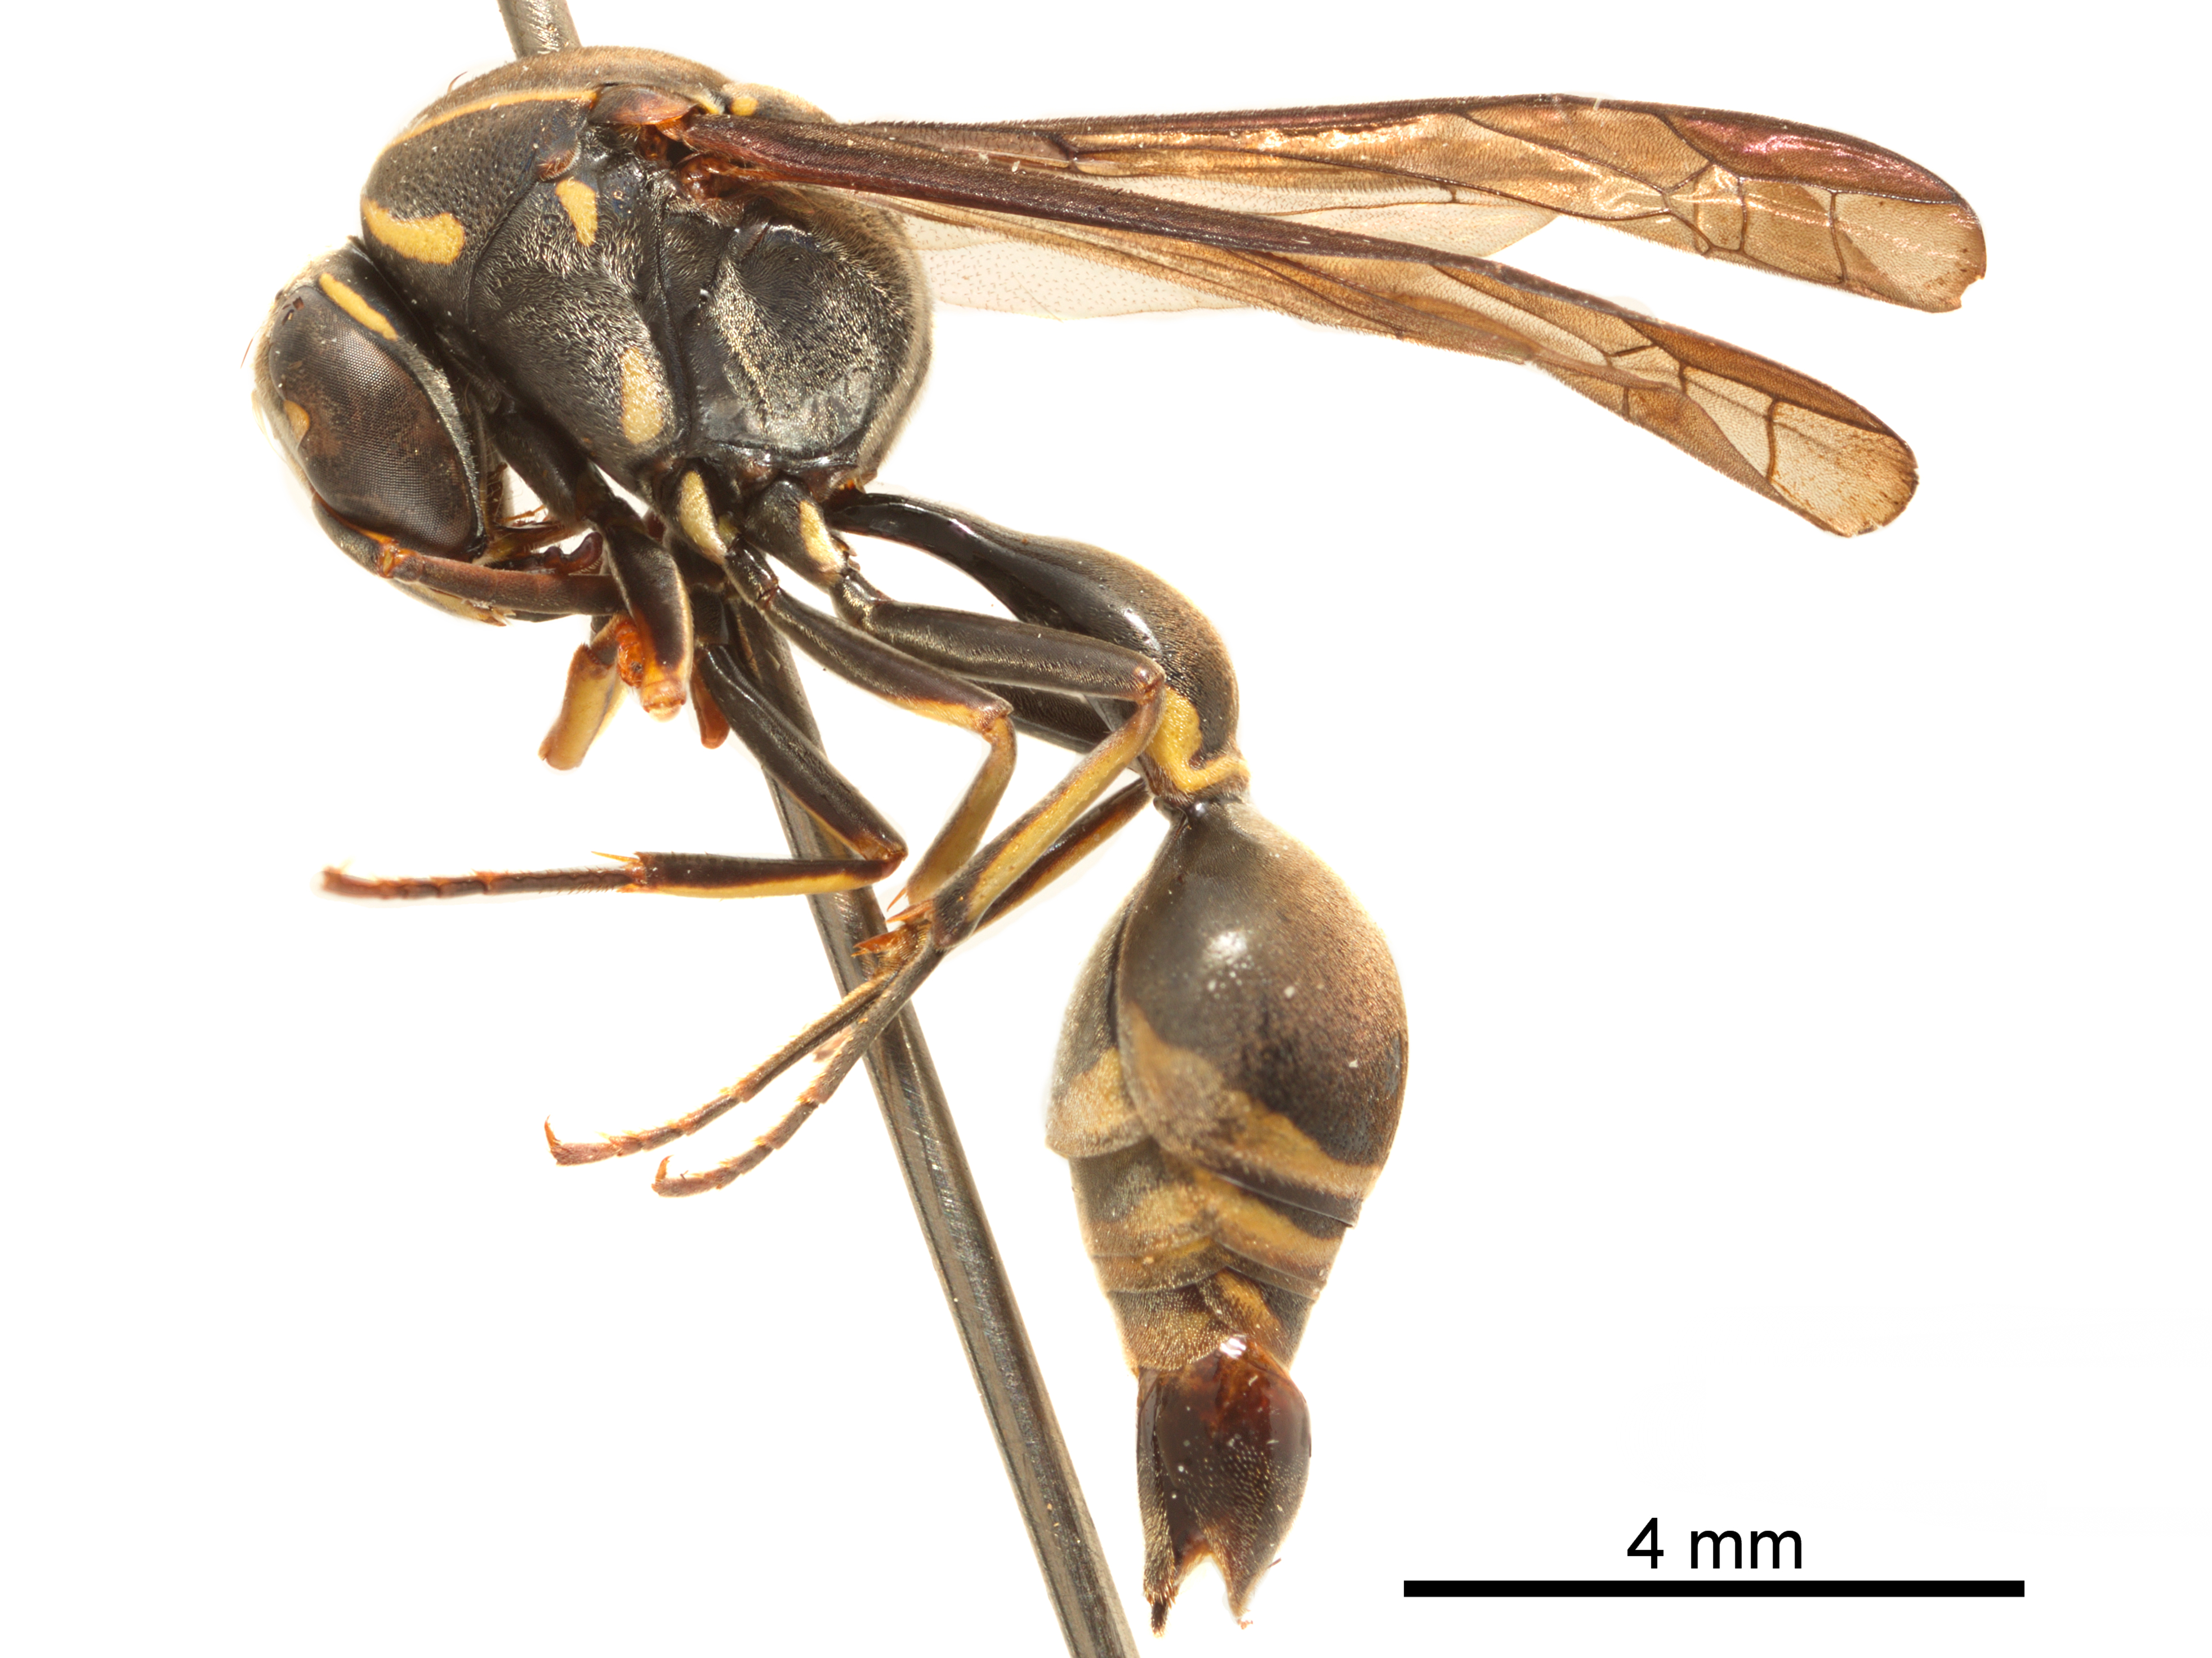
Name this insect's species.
Santamenes novarae
